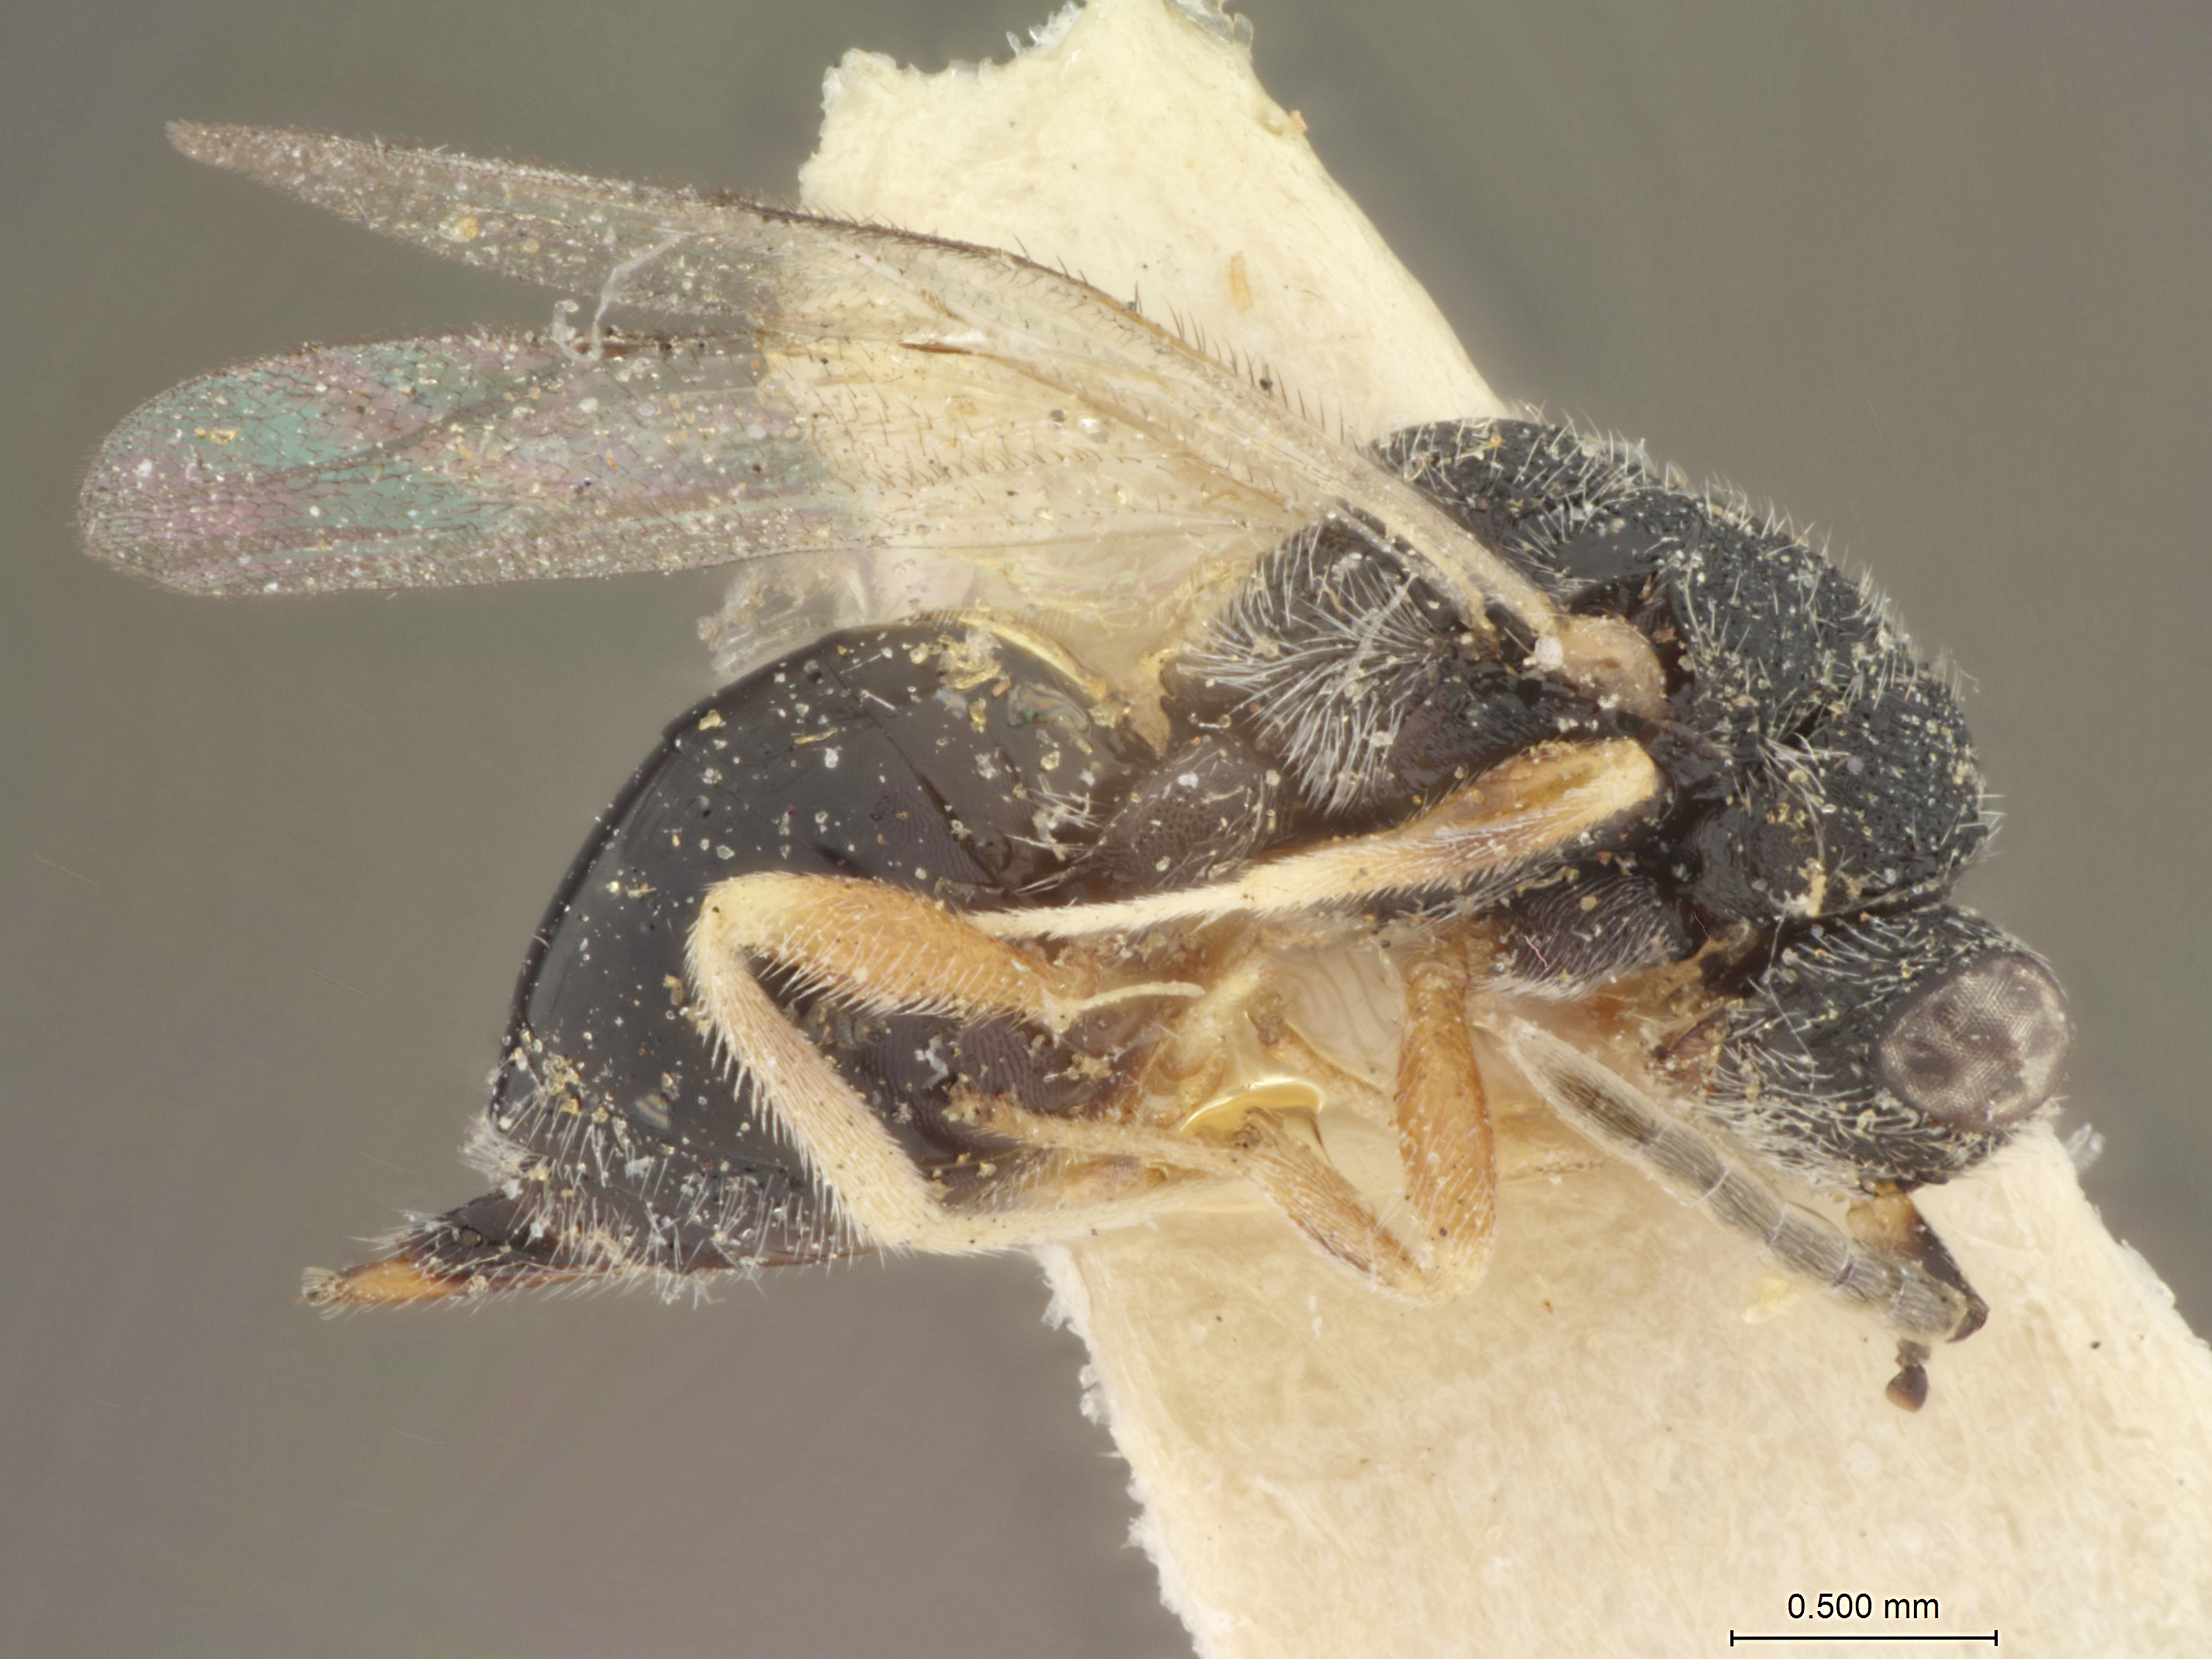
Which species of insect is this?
Eurytoma brevivena
